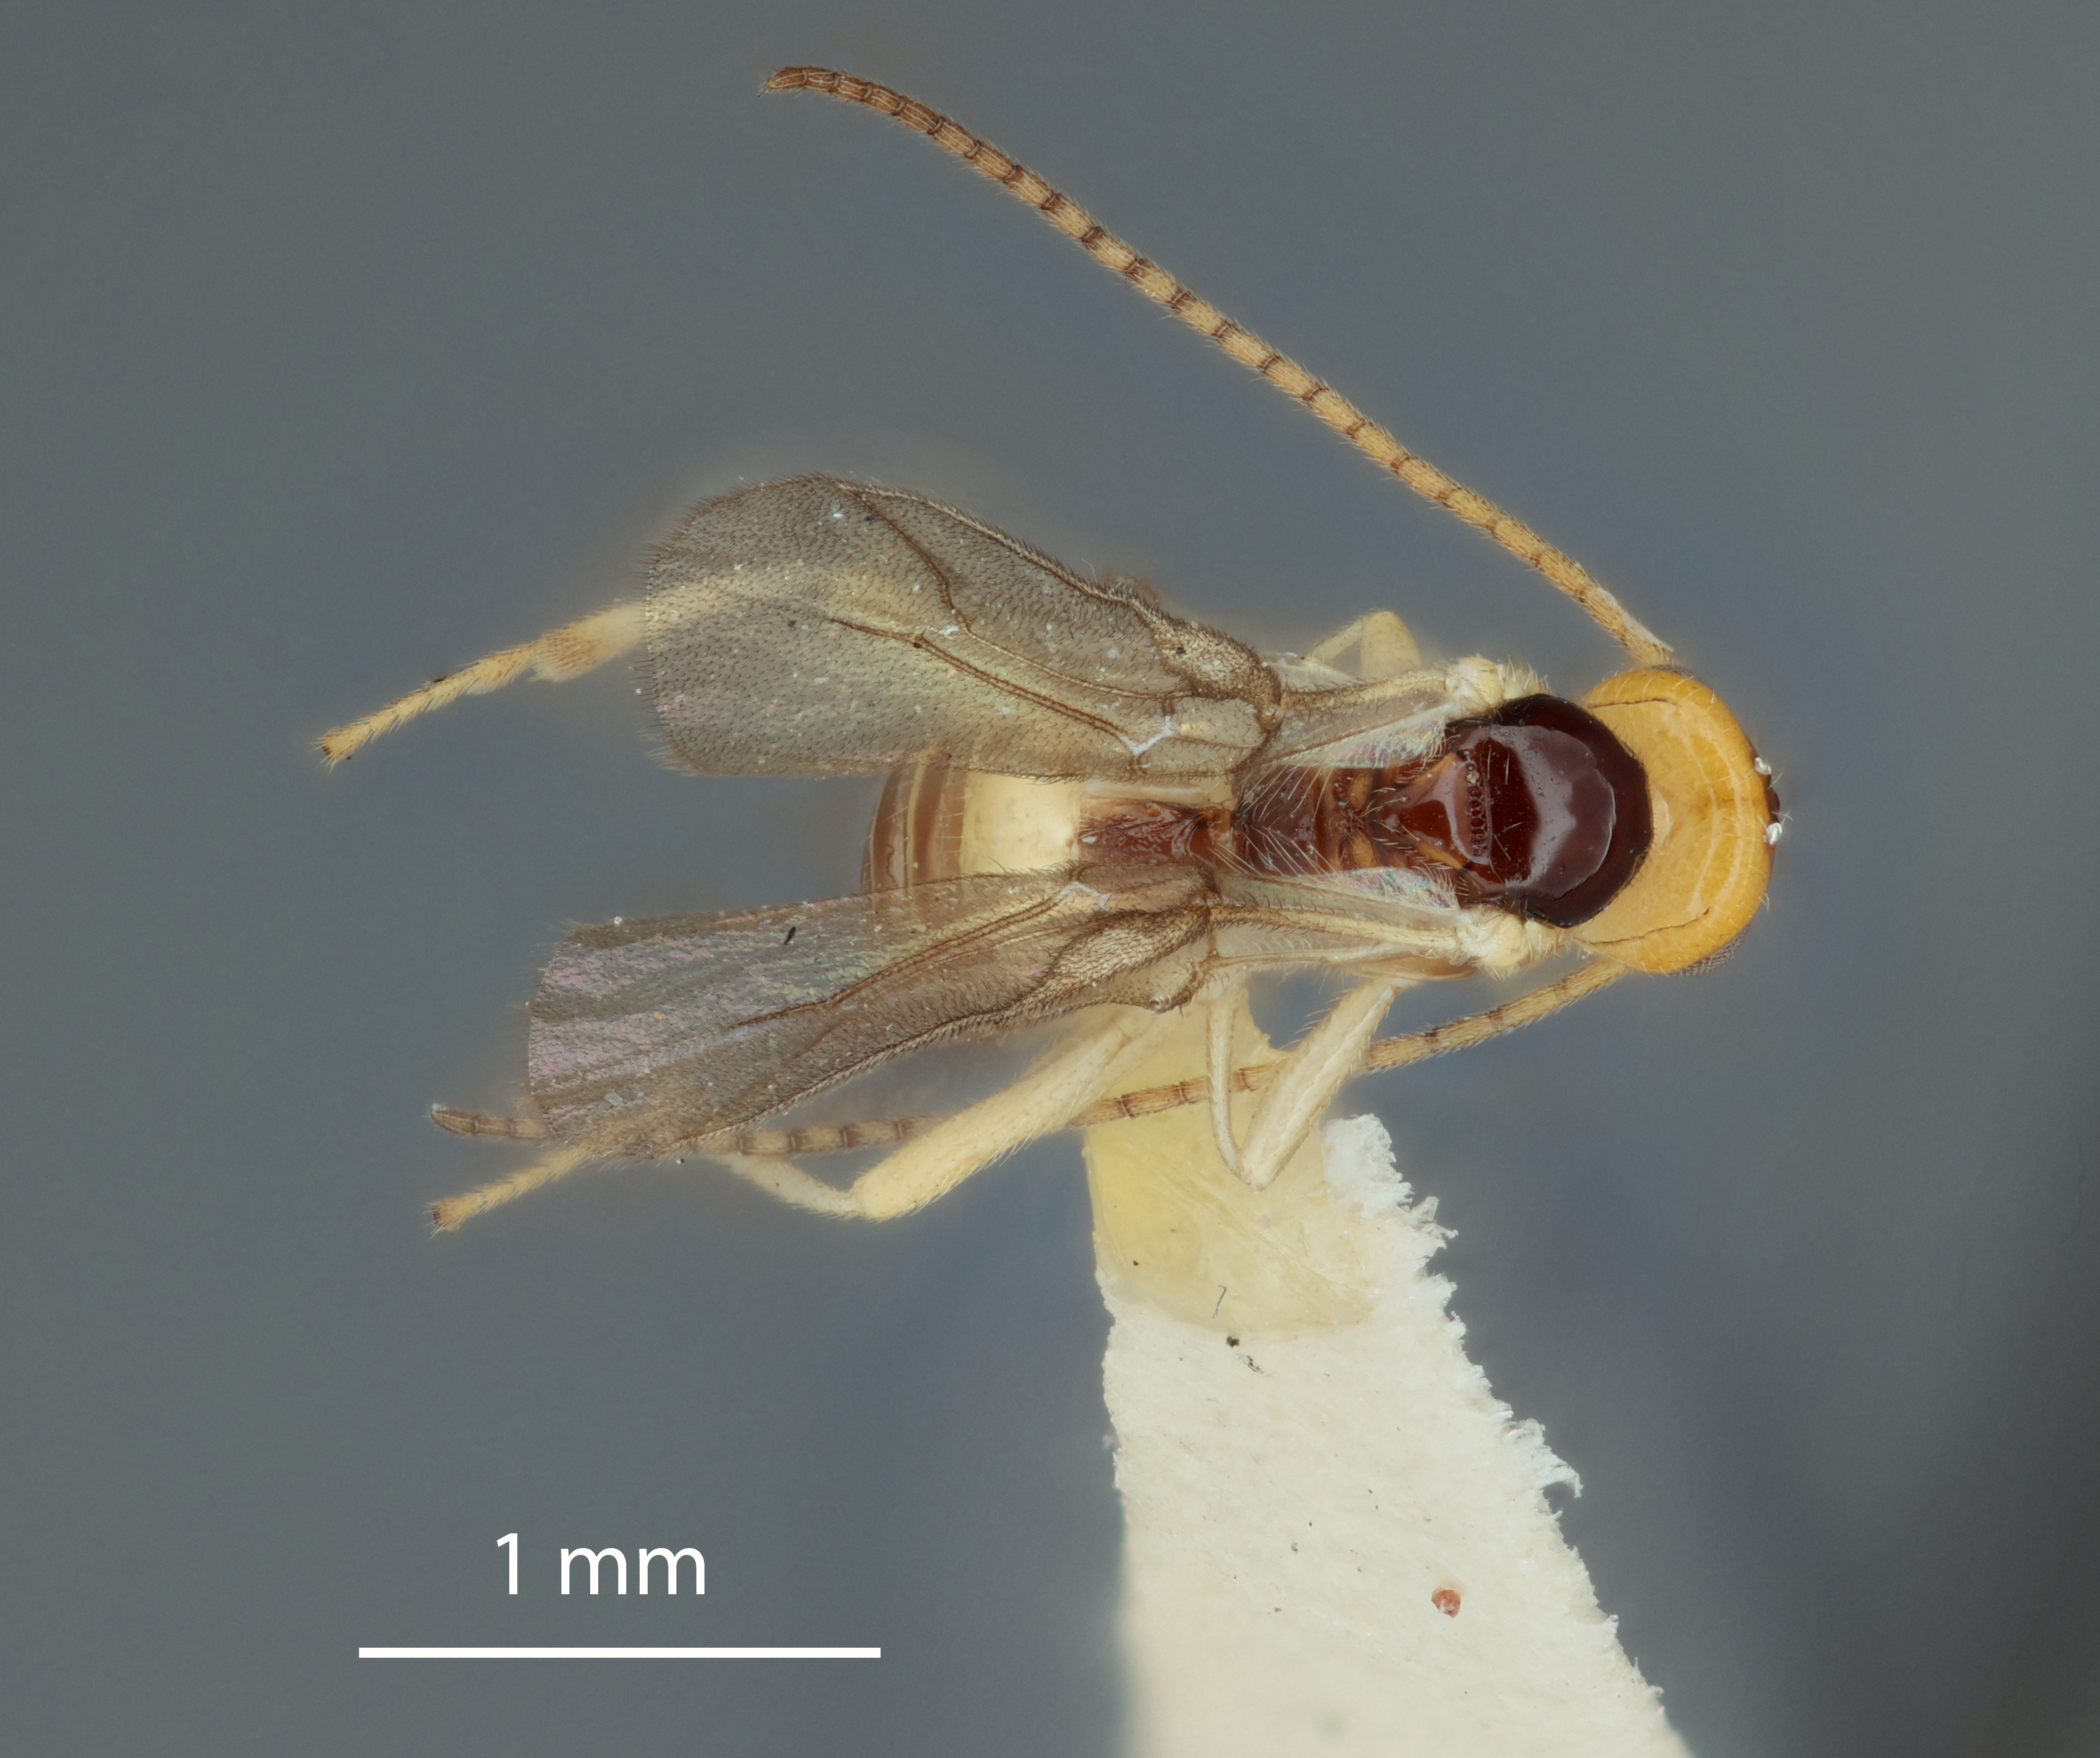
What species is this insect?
Opius isolatae
